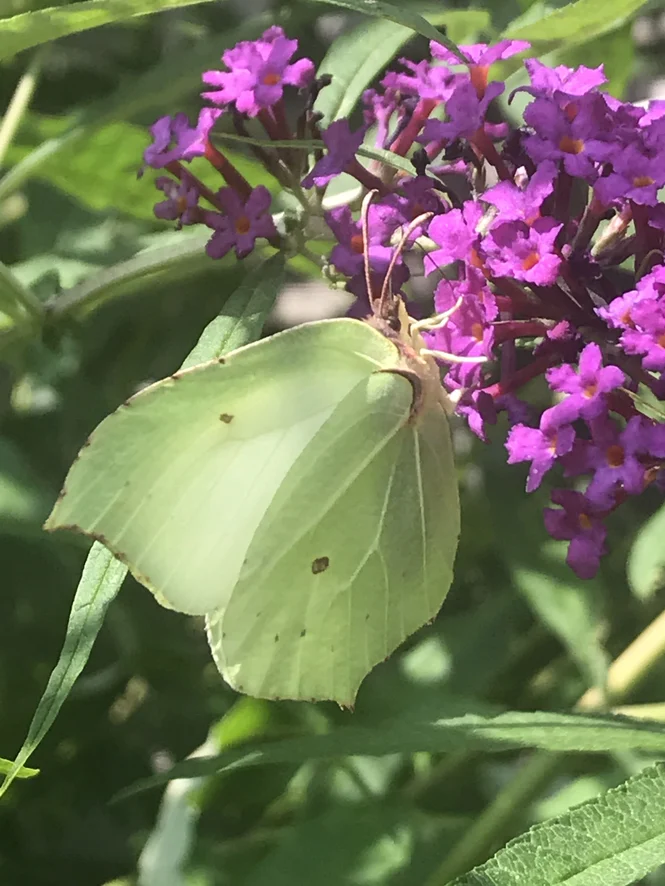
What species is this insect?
Gonepteryx rhamni
